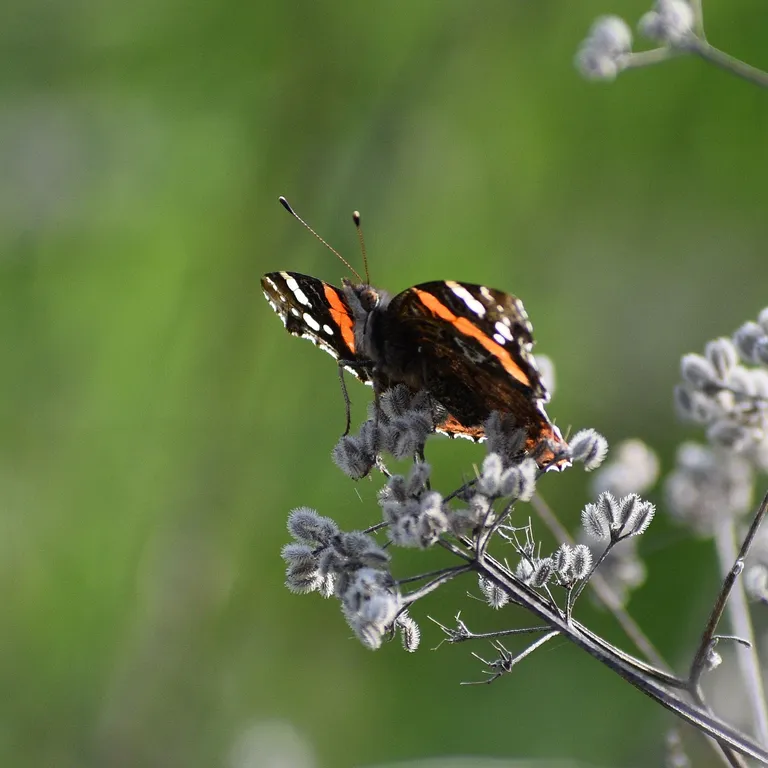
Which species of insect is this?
Vanessa atalanta
